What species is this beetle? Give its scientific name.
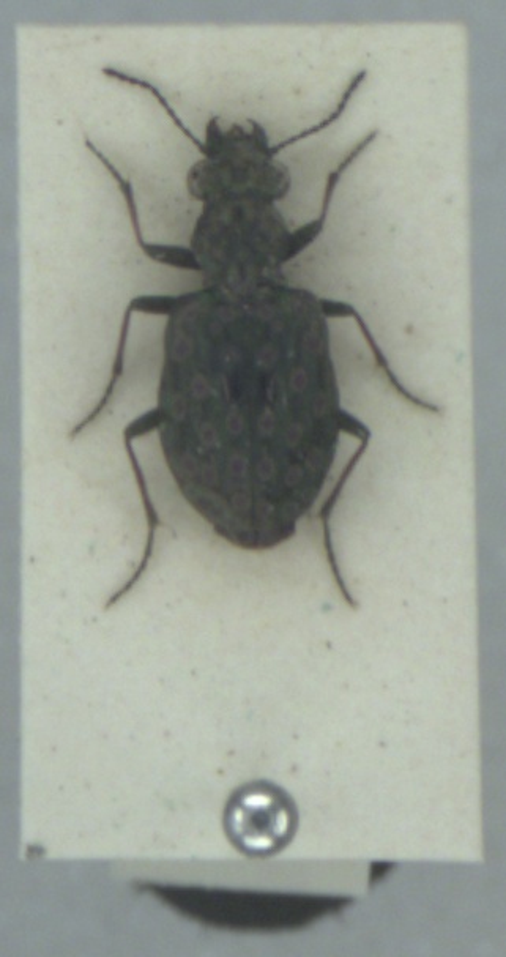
Elaphrus riparius
